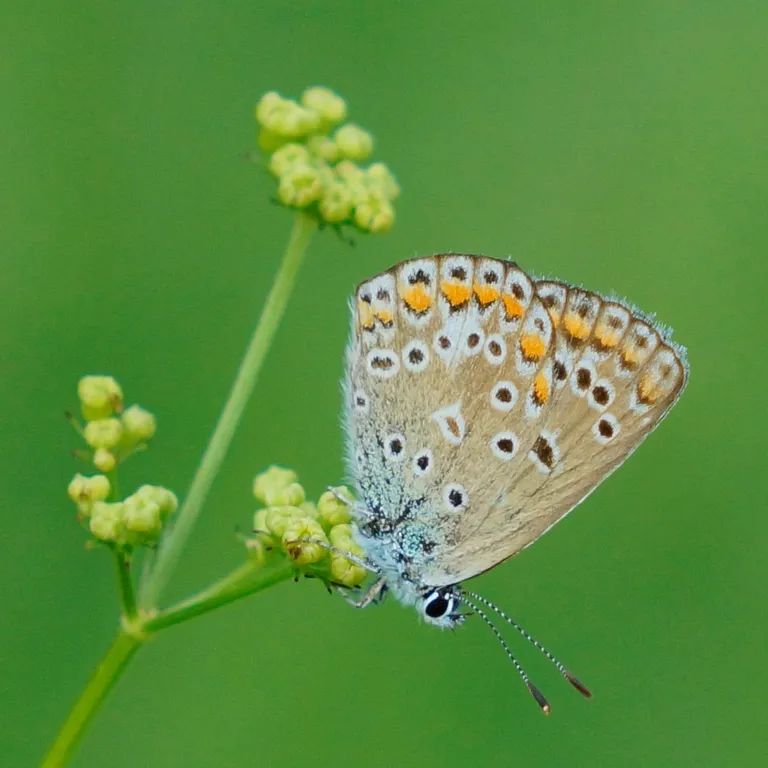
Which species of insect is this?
Polyommatus icarus
